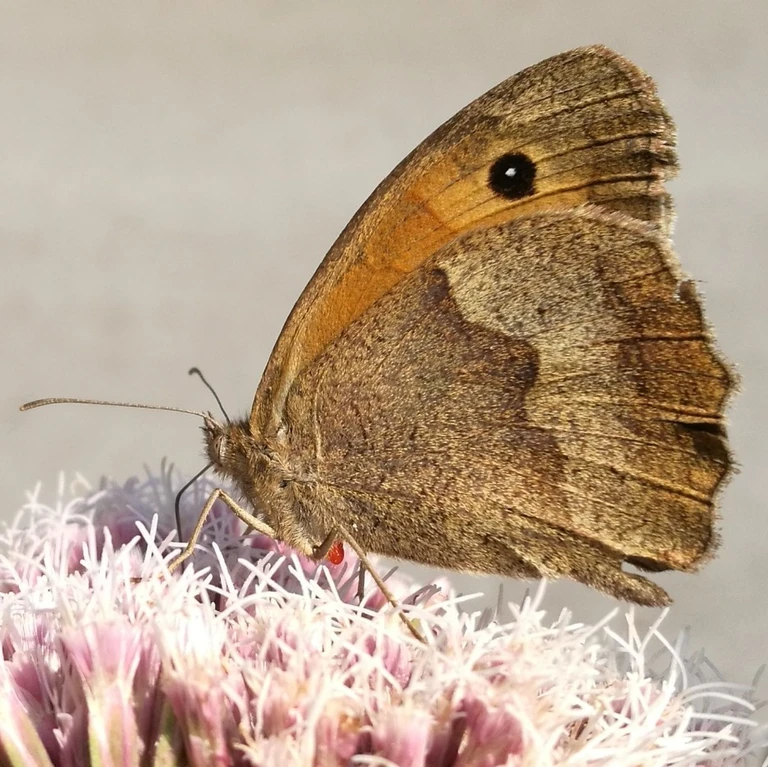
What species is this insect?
Maniola jurtina
